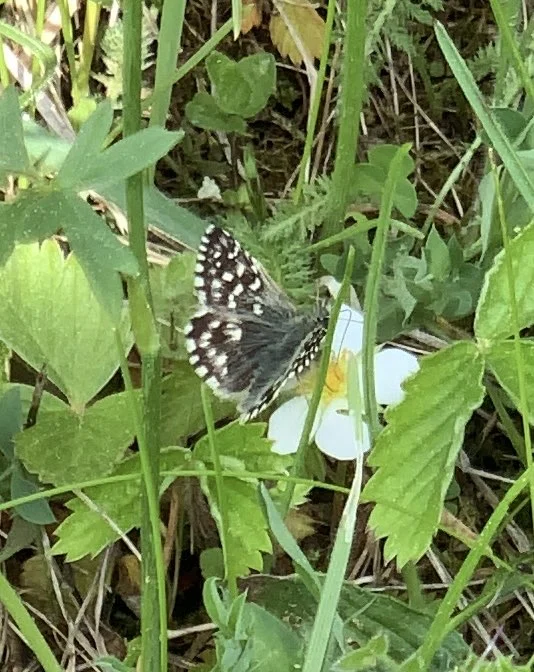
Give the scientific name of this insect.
Pyrgus malvae
